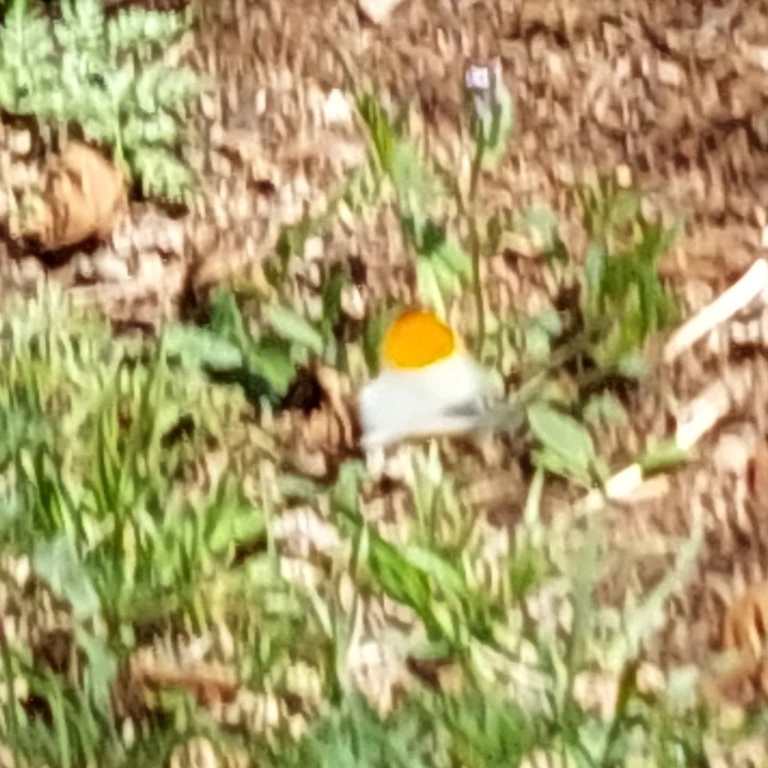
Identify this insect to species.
Anthocharis cardamines
